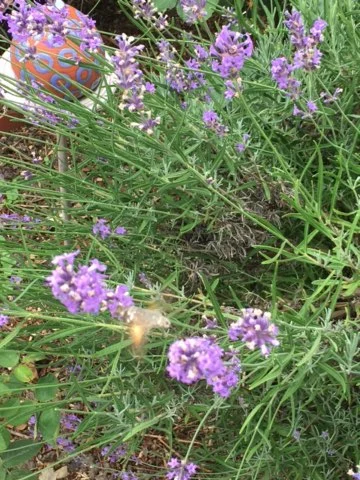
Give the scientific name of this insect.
Macroglossum stellatarum
